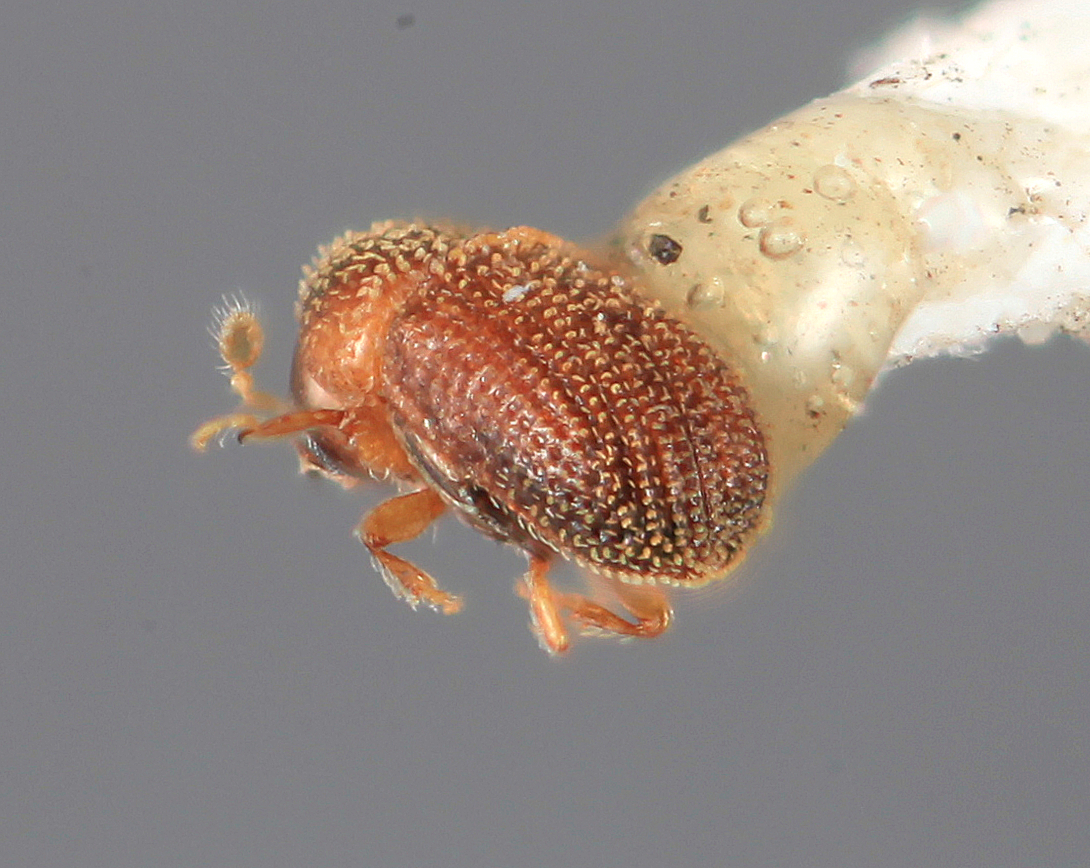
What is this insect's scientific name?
Liparthrum cracentis
